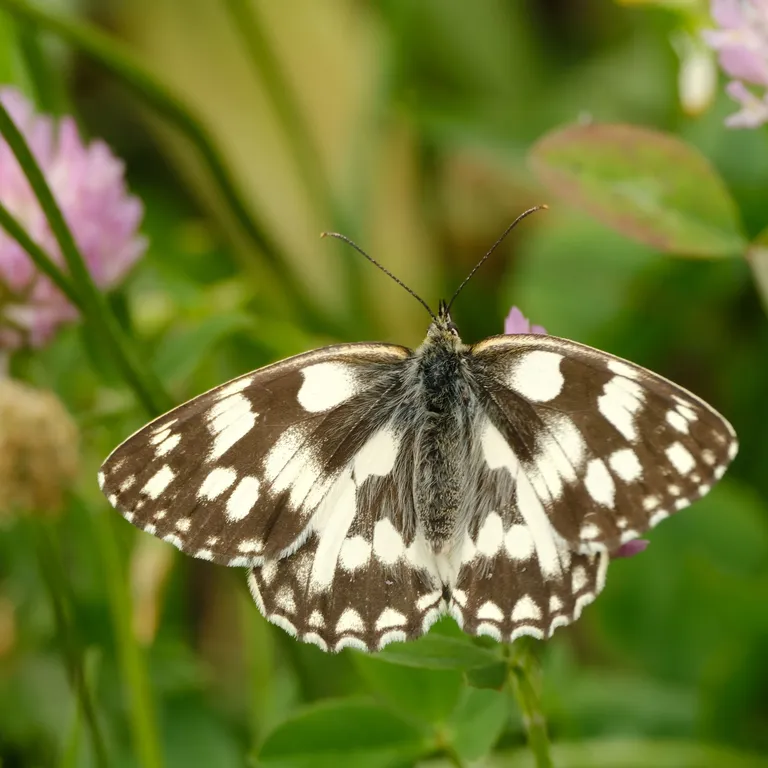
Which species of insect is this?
Melanargia galathea
